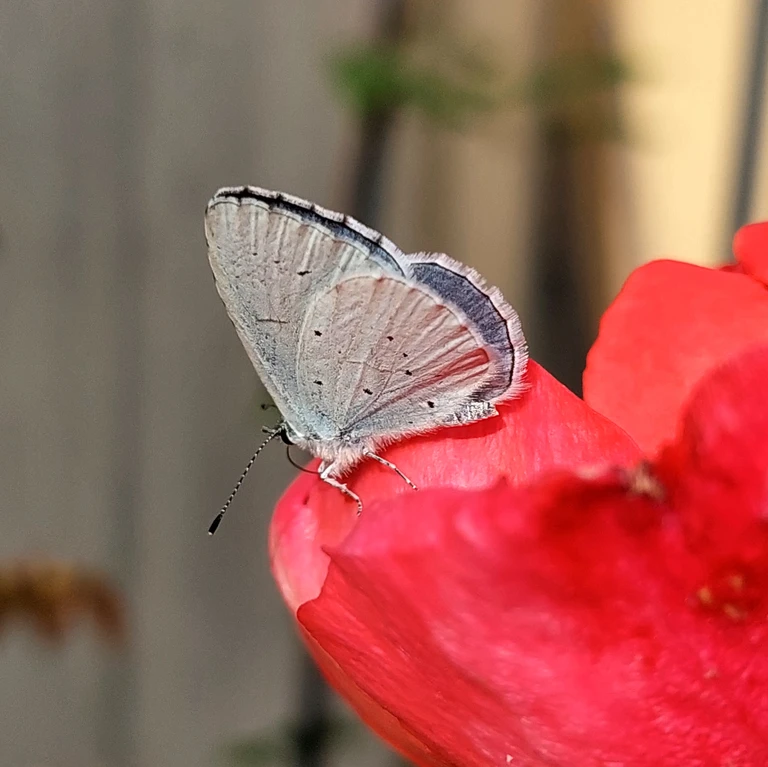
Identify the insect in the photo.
Celastrina argiolus
